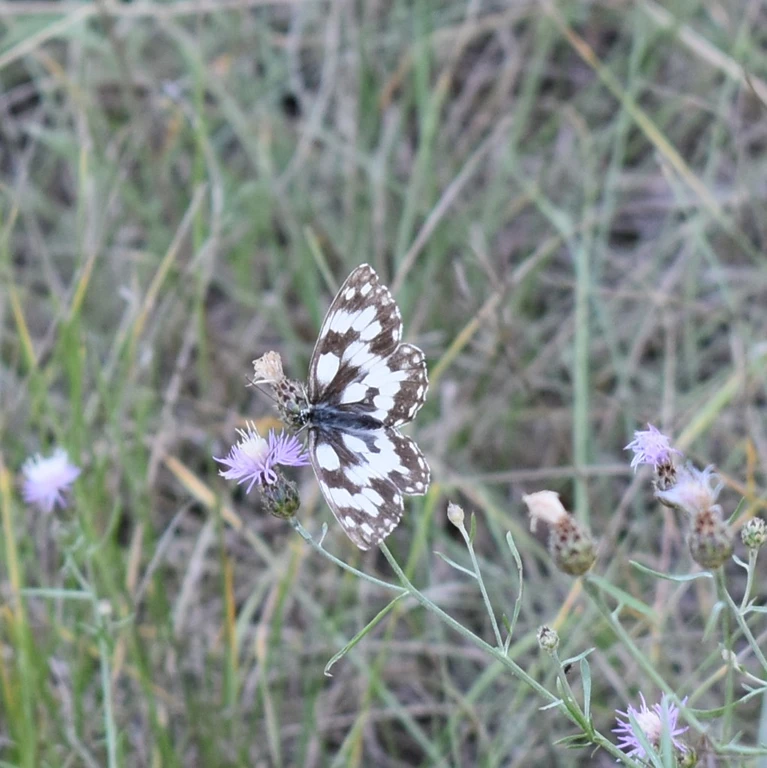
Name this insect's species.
Melanargia galathea
